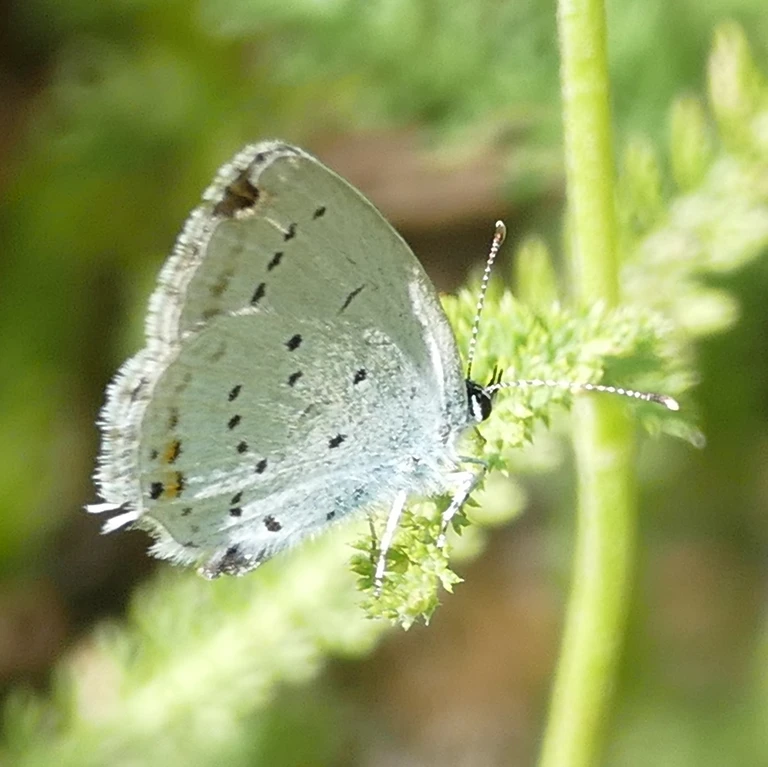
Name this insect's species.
Cupido argiades (also Elkalyce argiades)
